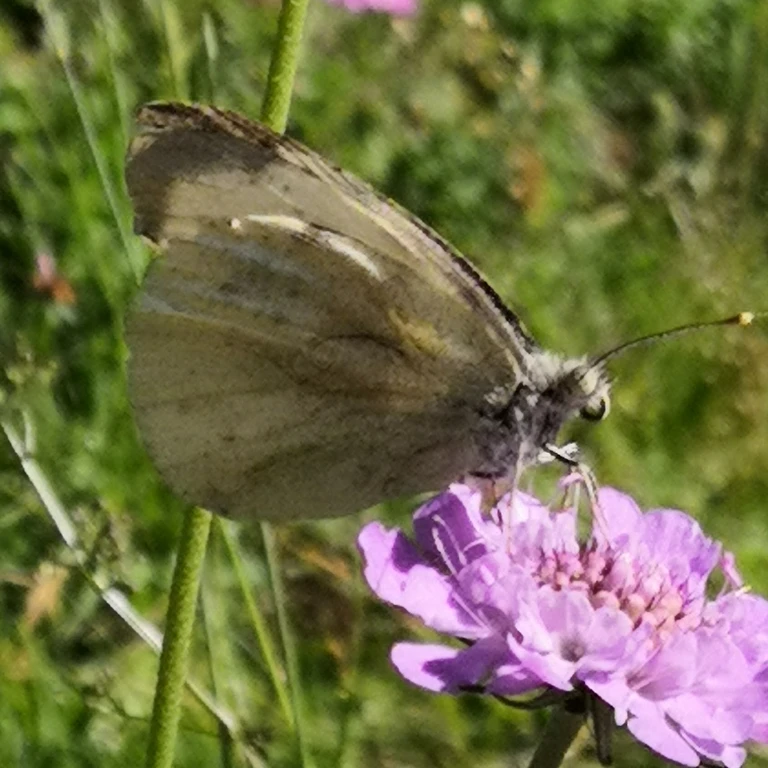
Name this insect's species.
Pieris brassicae
